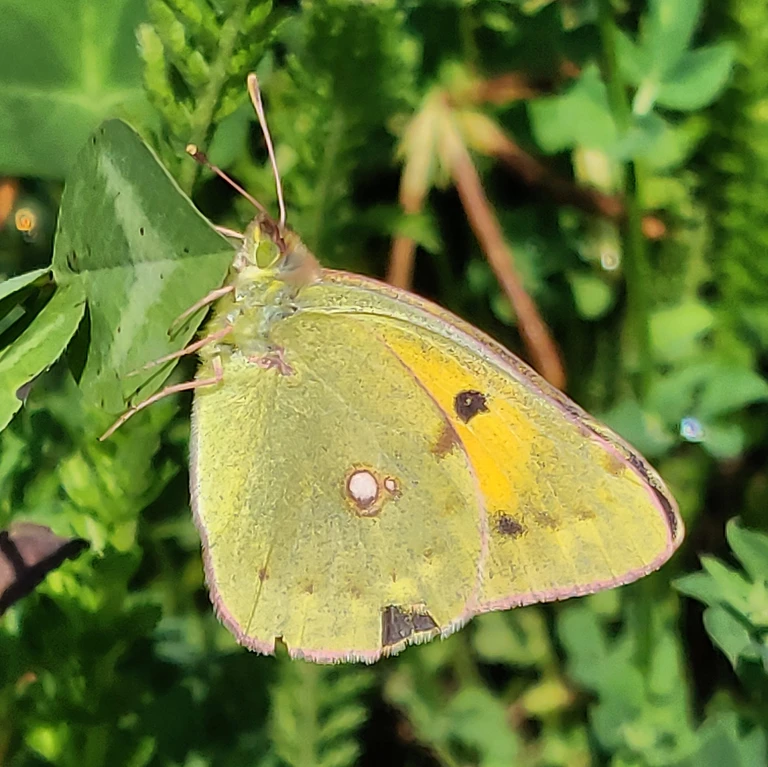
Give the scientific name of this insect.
Colias croceus
